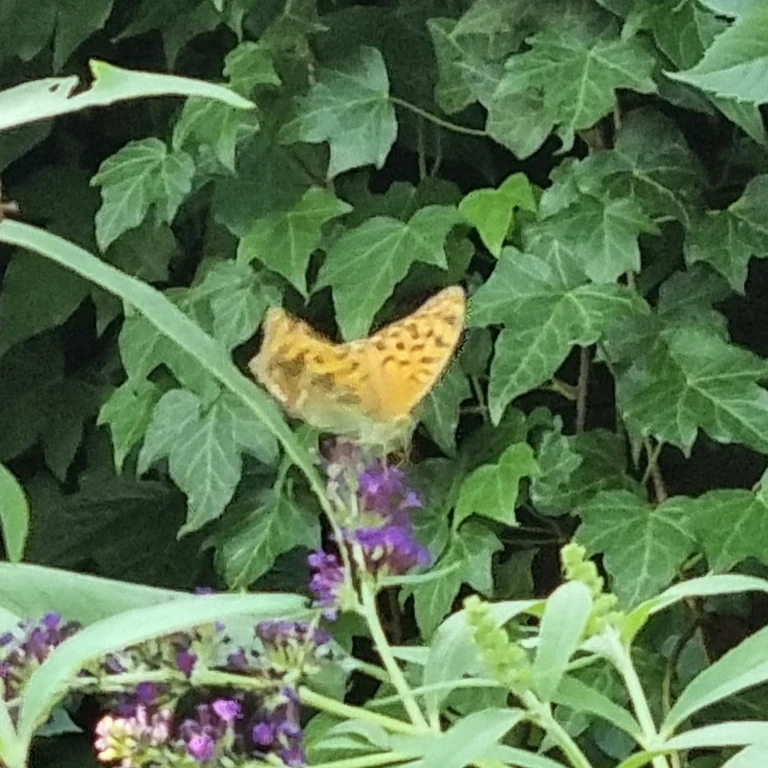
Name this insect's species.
Argynnis paphia
